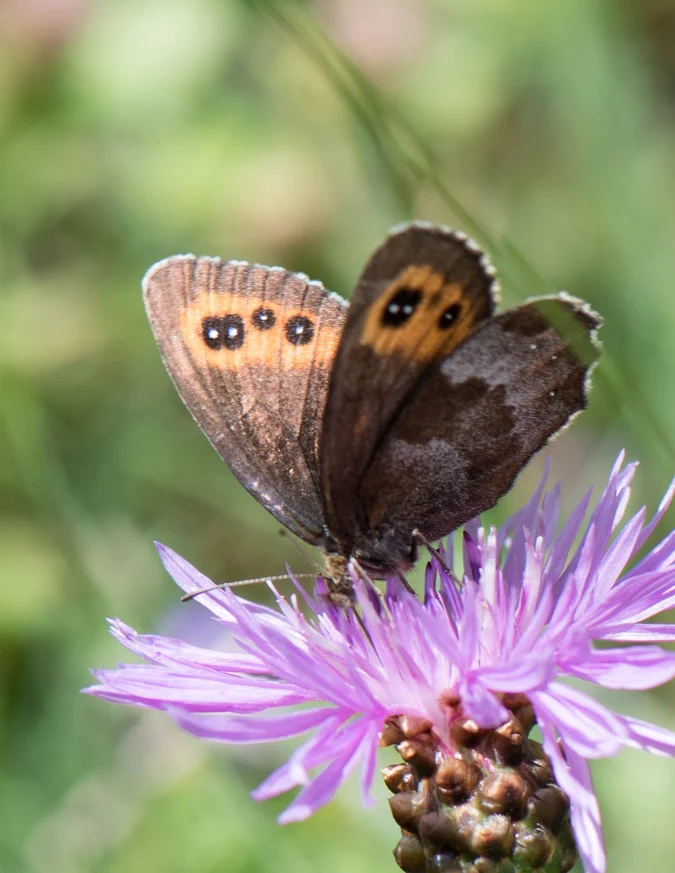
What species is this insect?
Erebia aethiops
